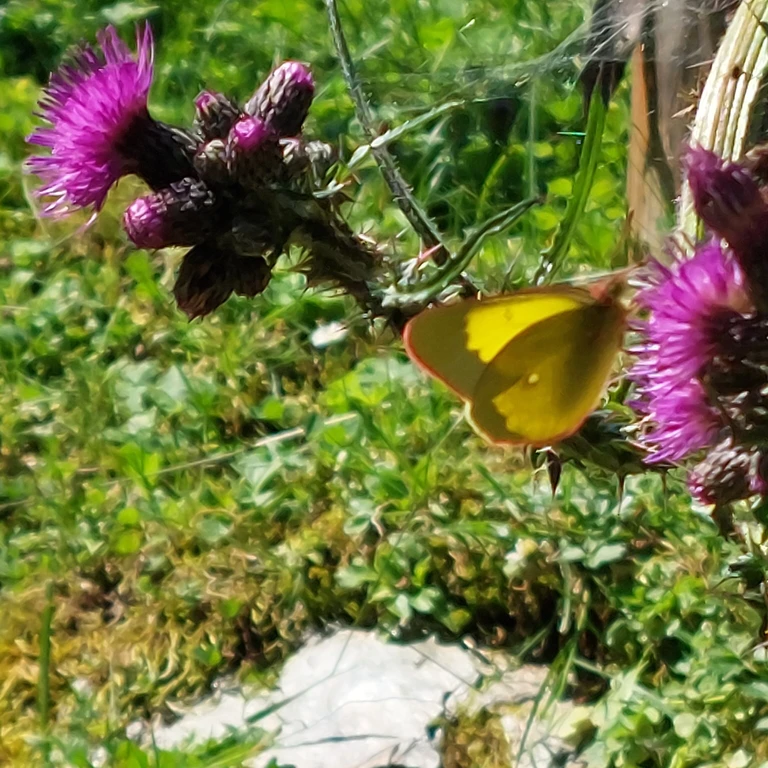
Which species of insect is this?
Colias palaeno
